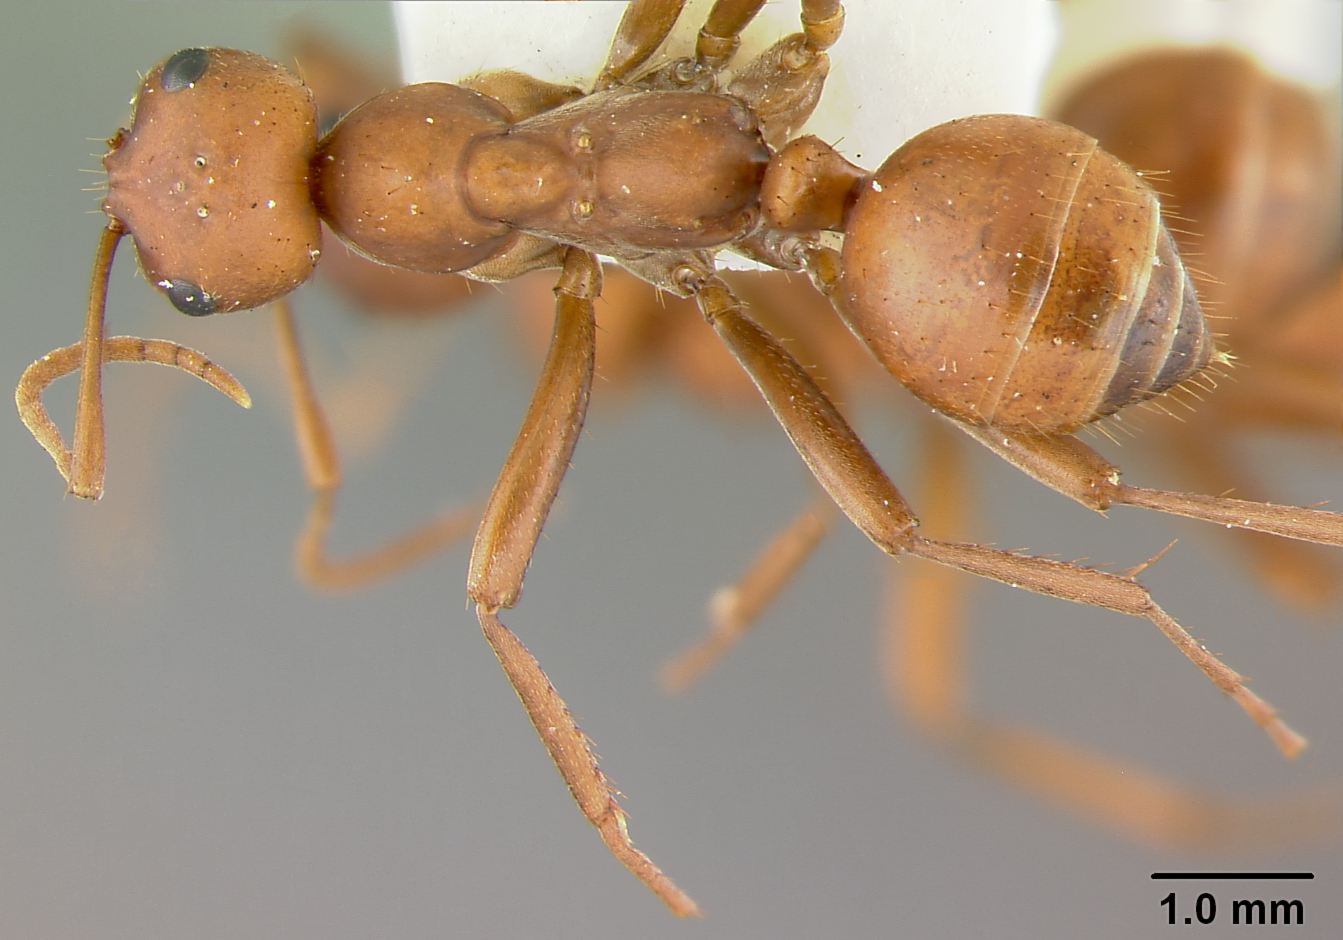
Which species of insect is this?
Polyergus lucidus
